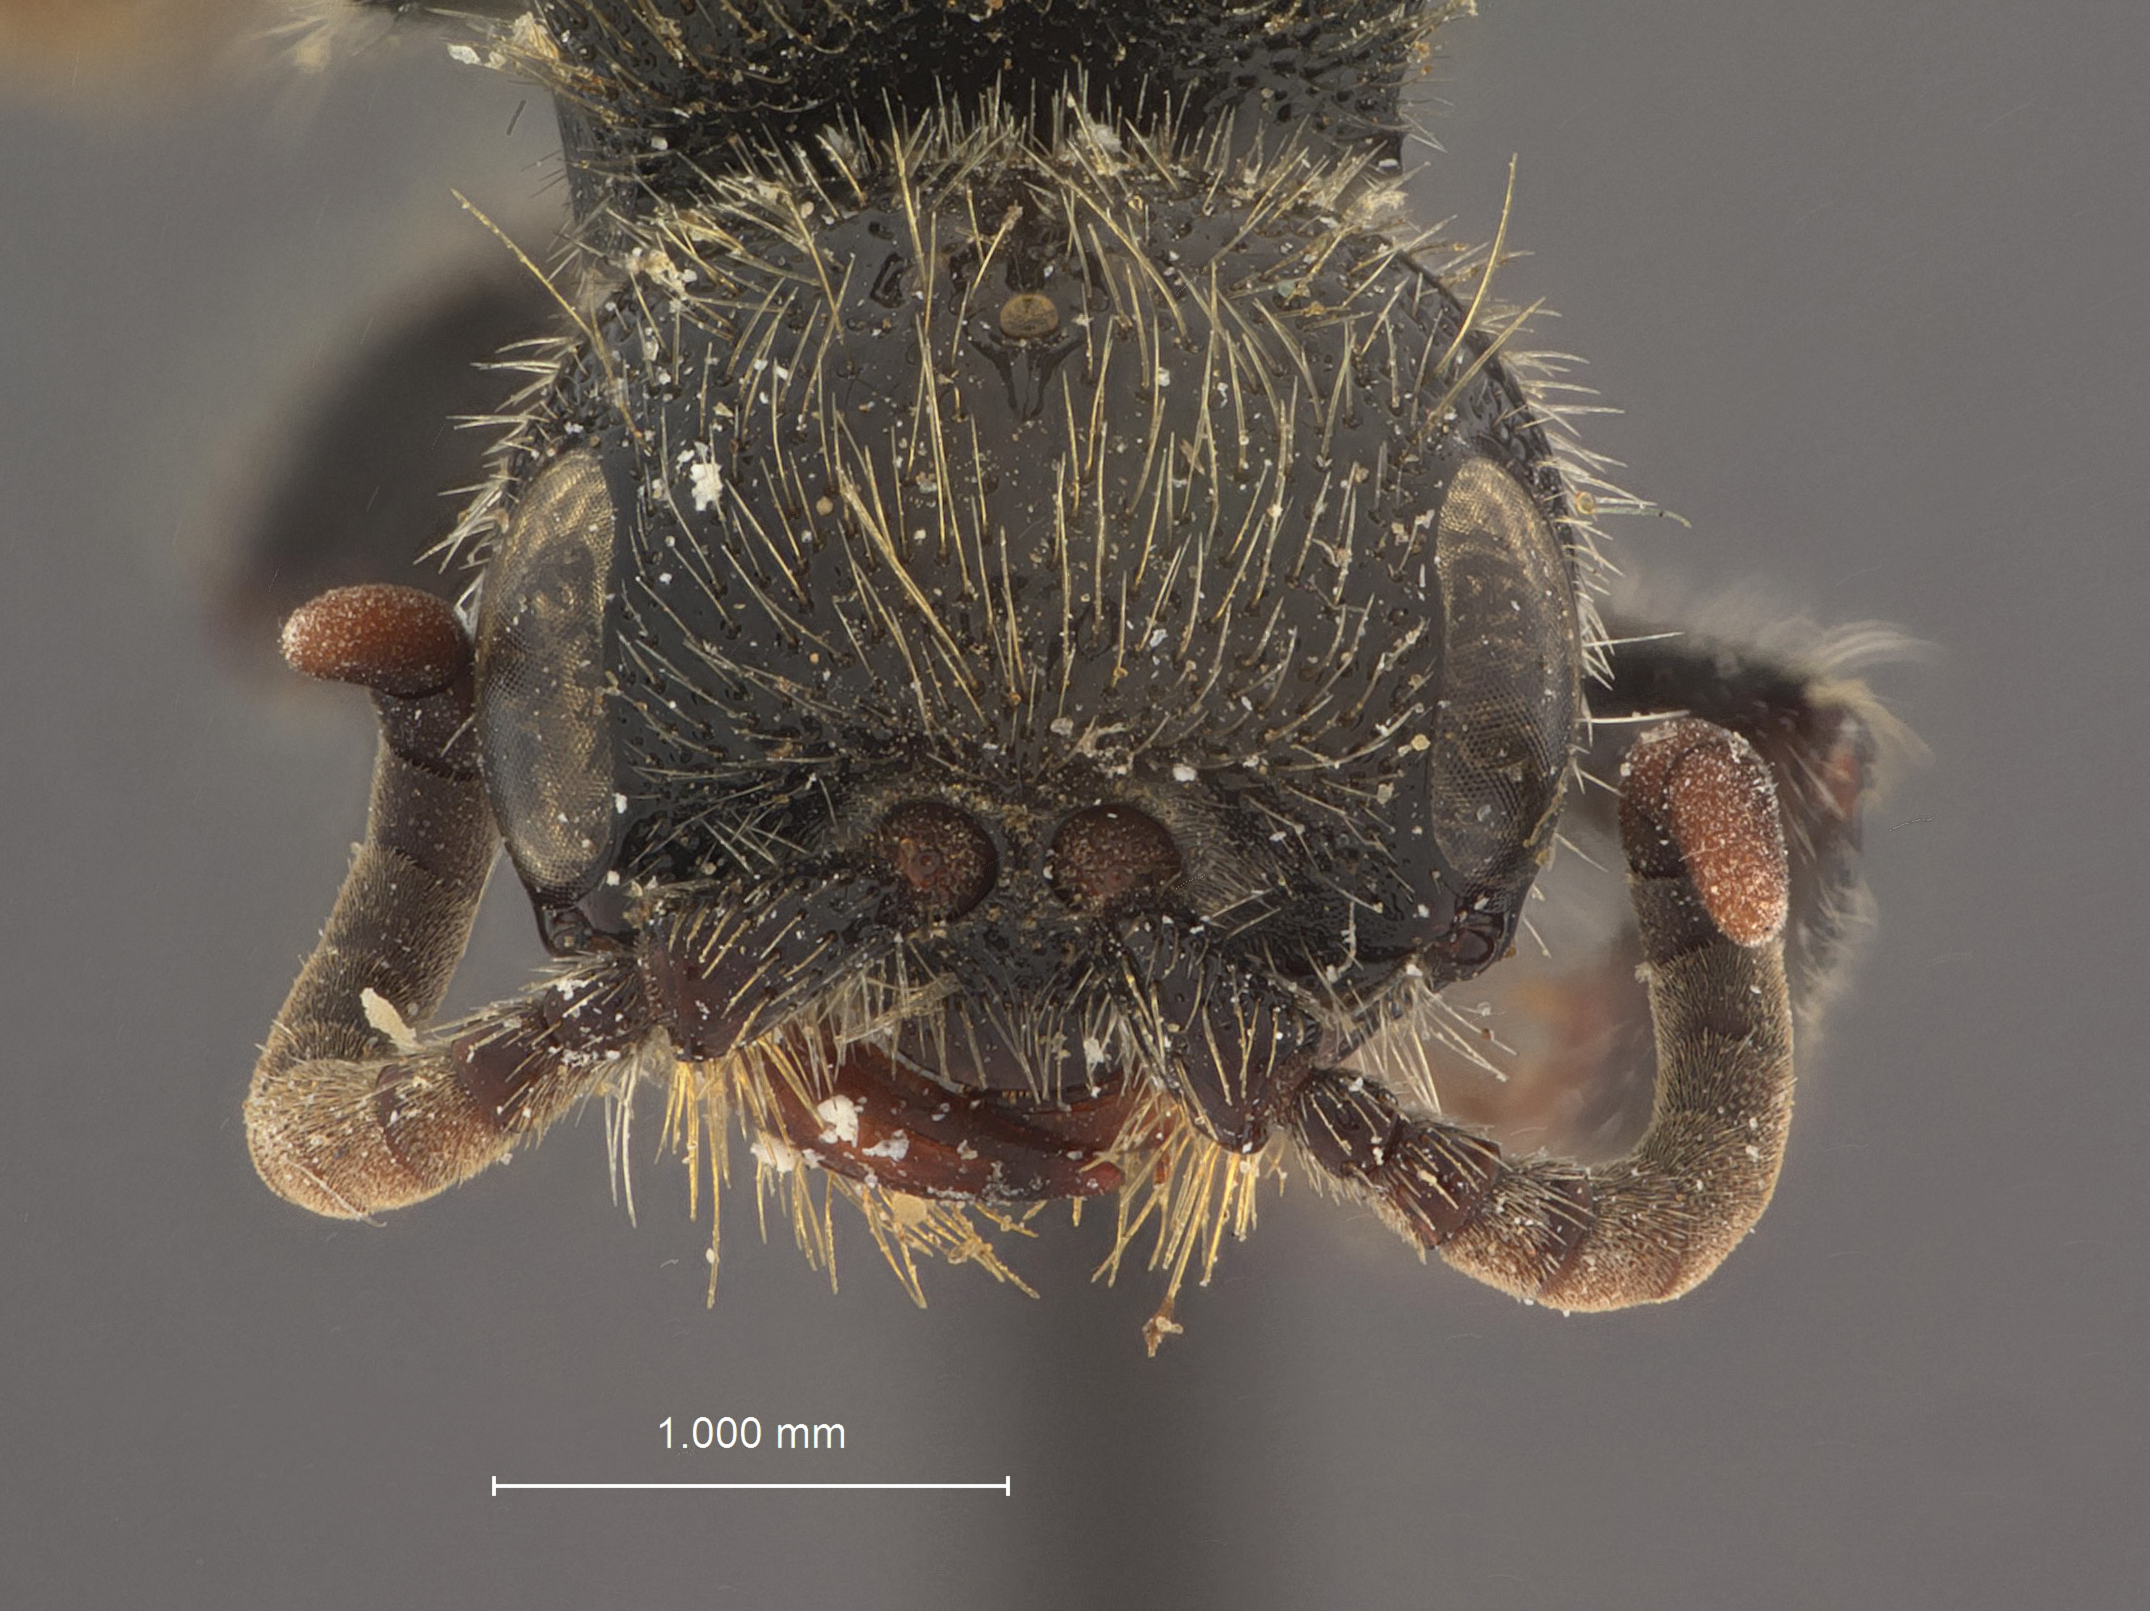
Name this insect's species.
Neotiphia colorata
